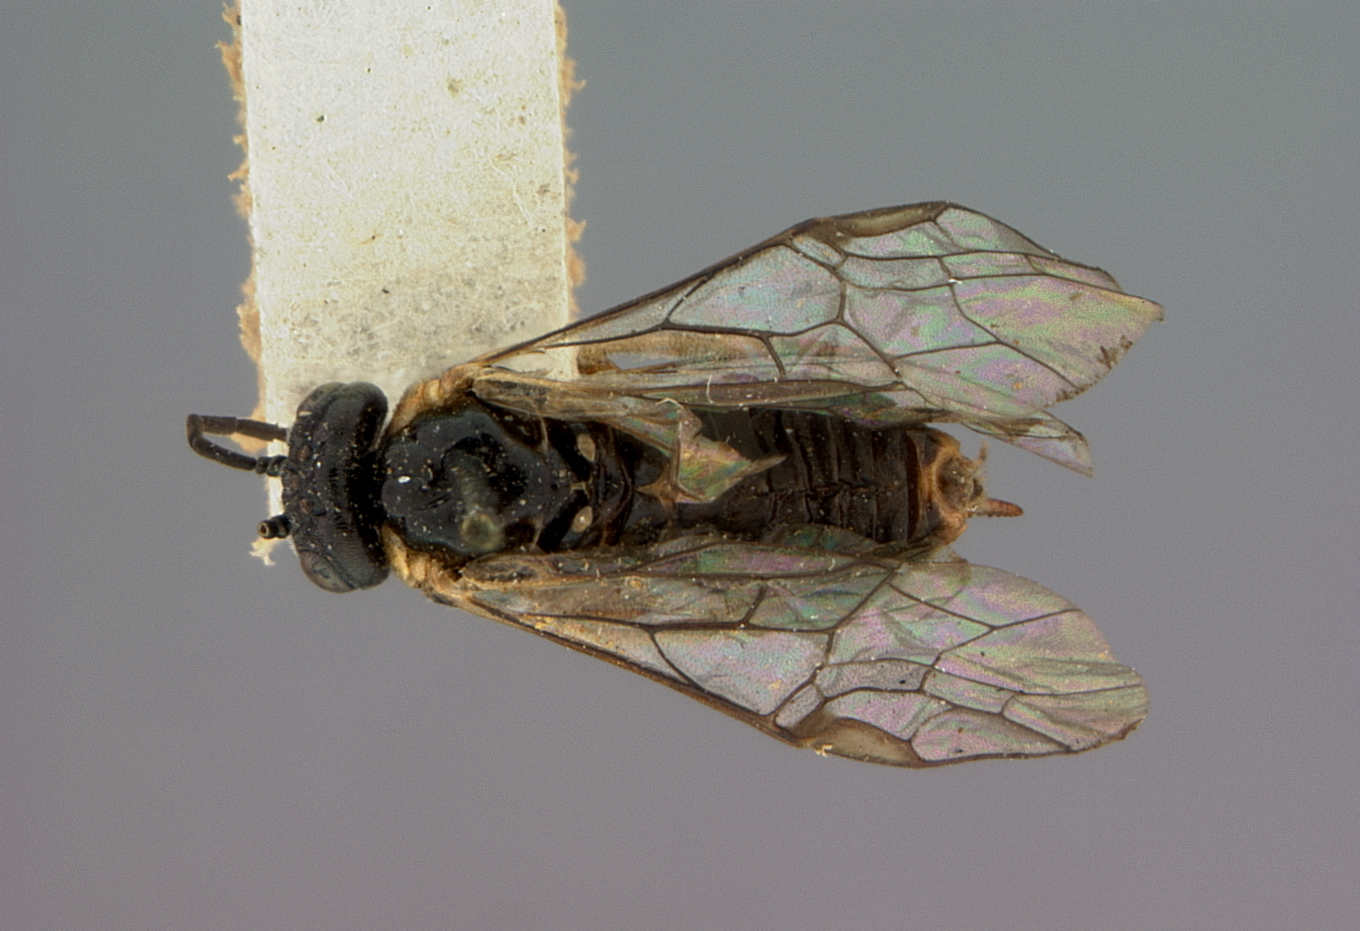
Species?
Craterocercus californicus
